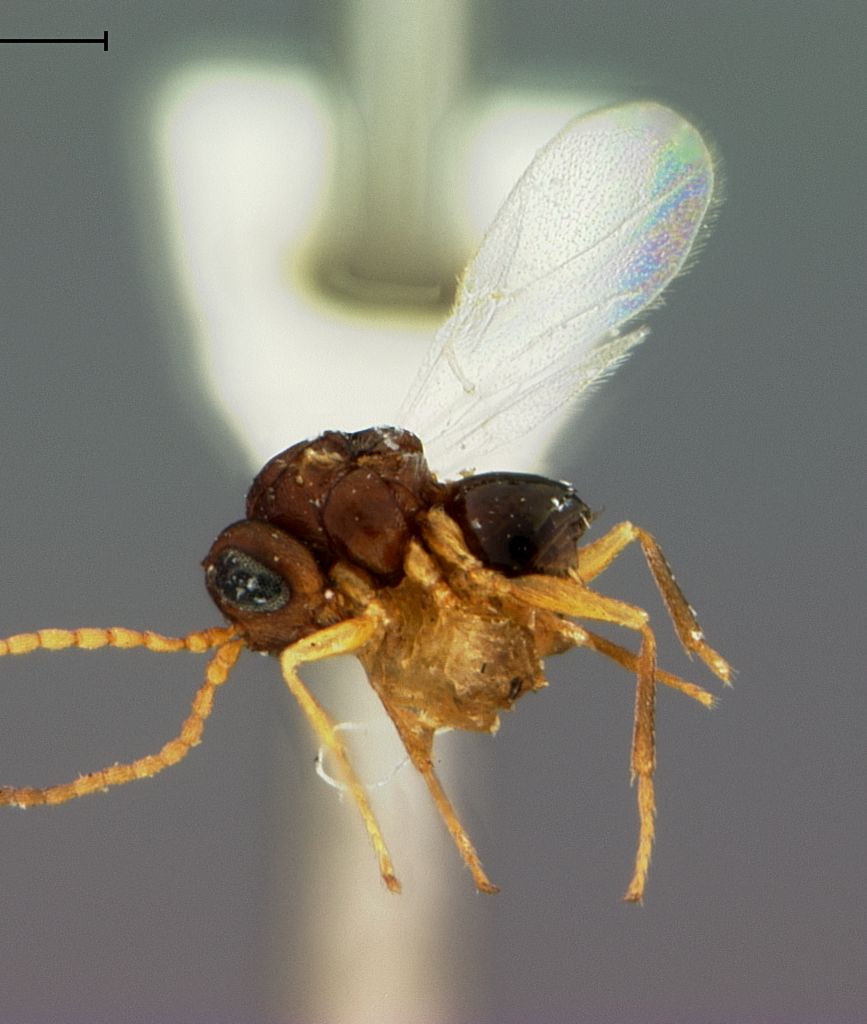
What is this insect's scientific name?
Cynips quercus
